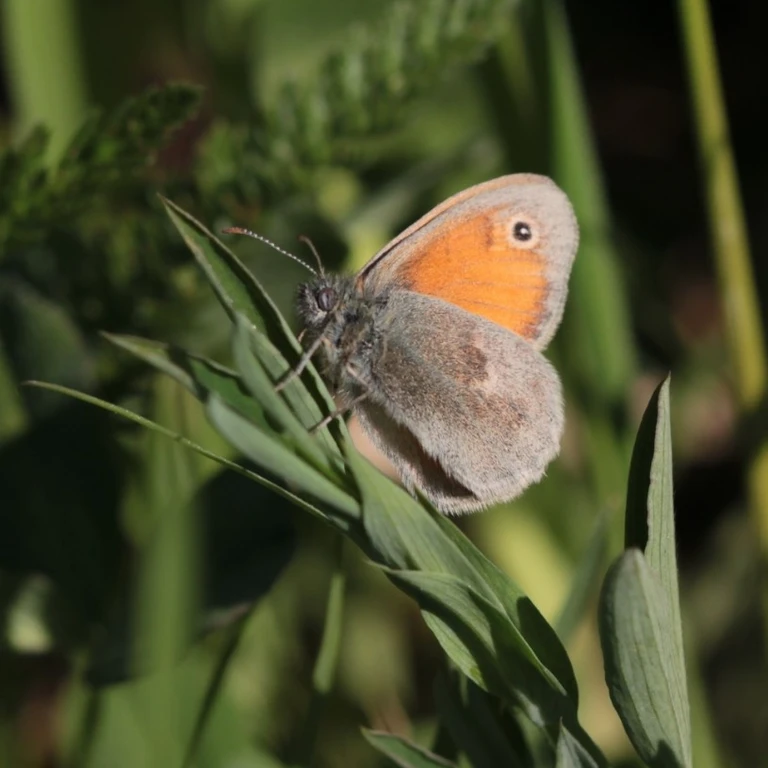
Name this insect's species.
Coenonympha pamphilus
